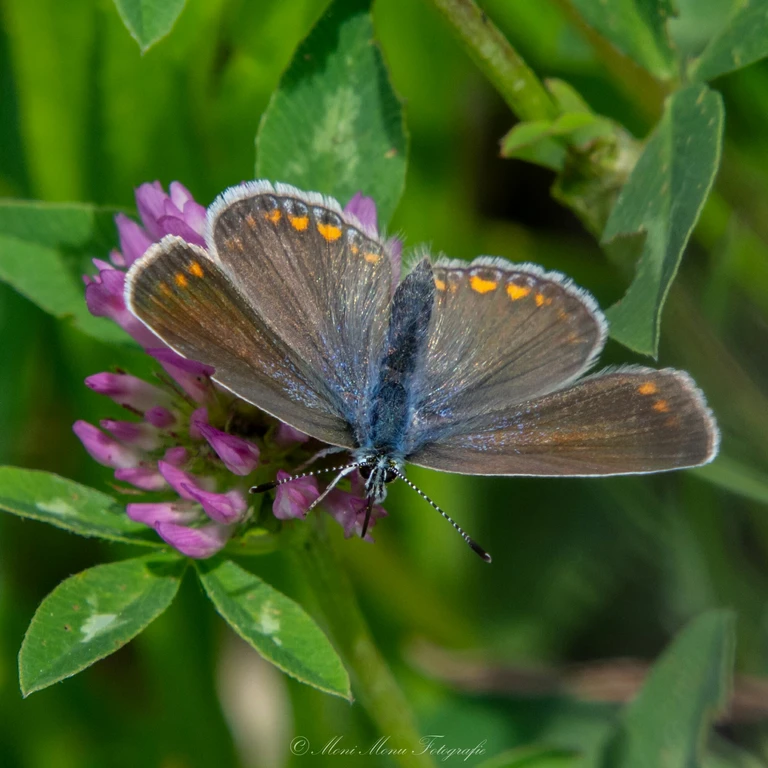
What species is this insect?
Polyommatus icarus
